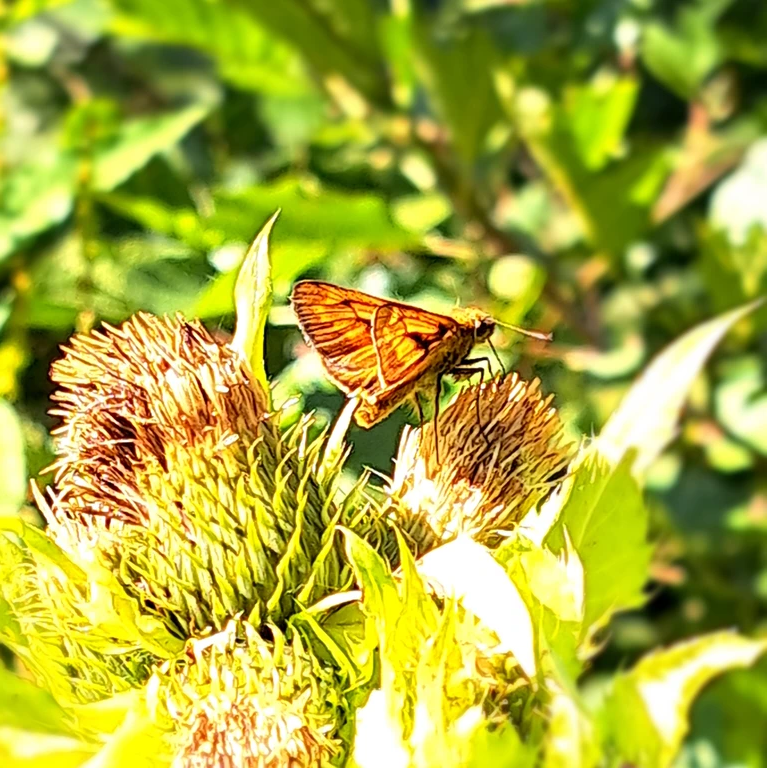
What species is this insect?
Ochlodes sylvanus (also Ochlodes venata)
